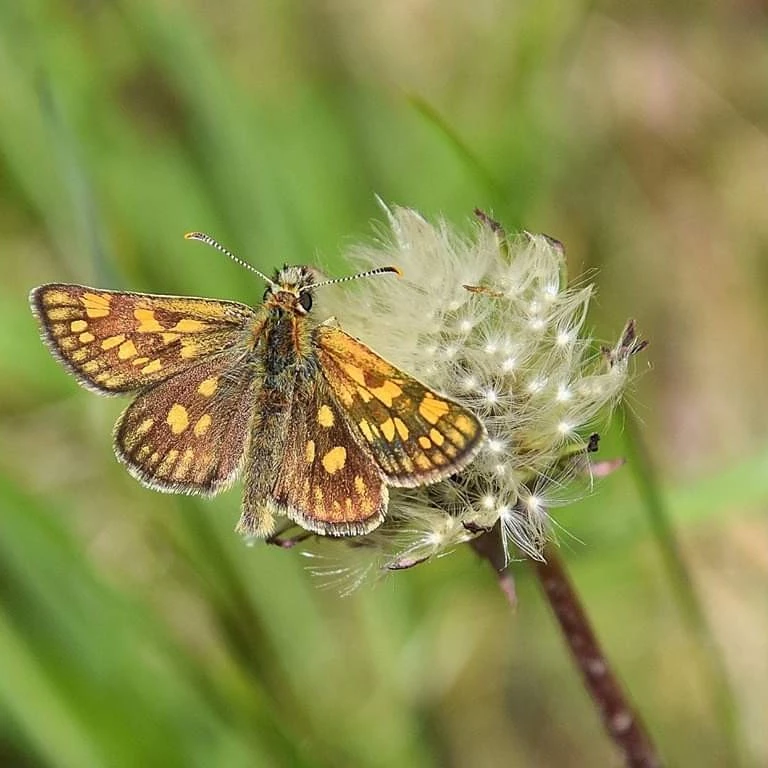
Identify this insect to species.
Carterocephalus palaemon
